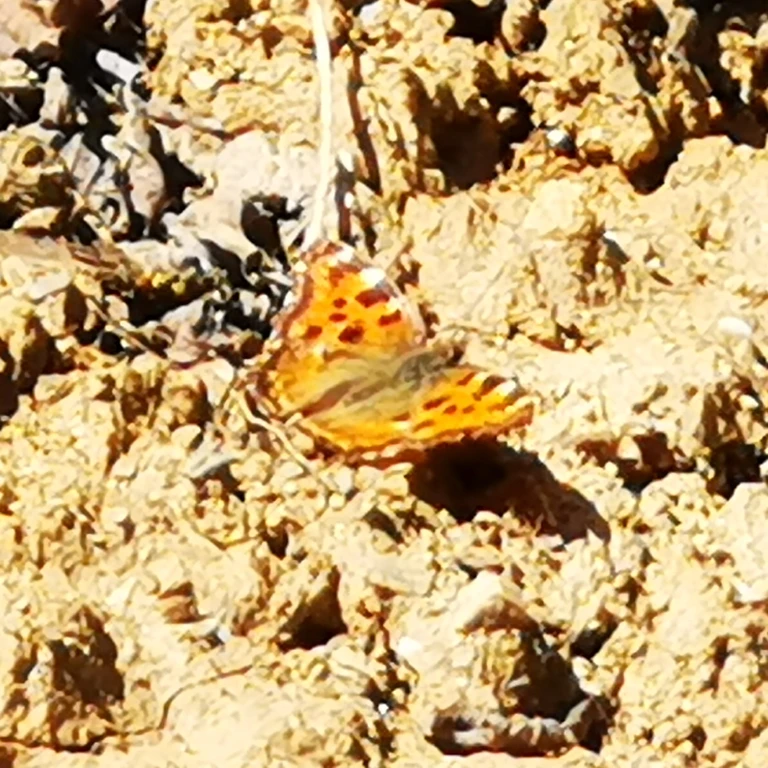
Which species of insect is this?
Nymphalis polychloros
